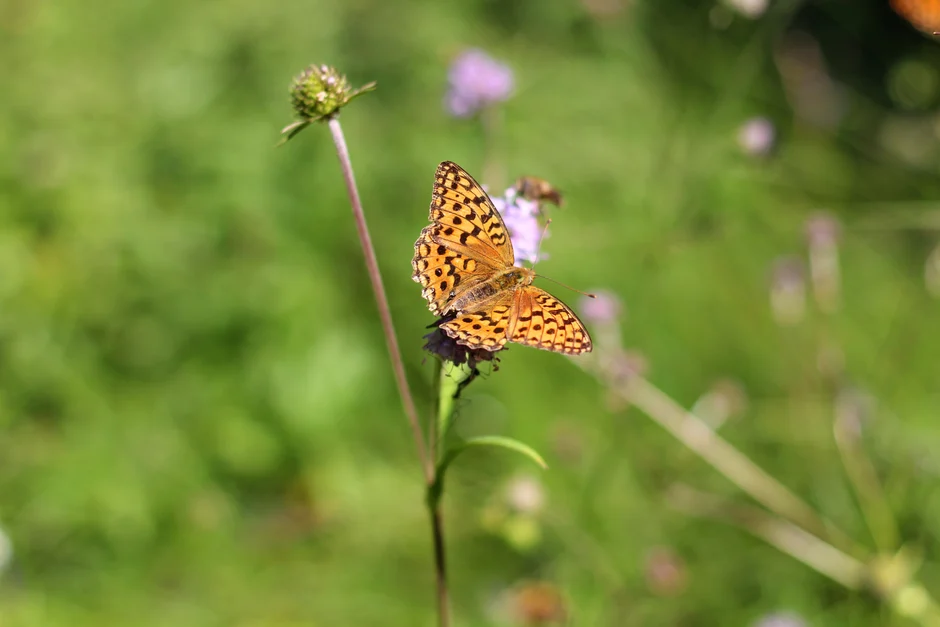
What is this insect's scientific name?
Fabriciana adippe
